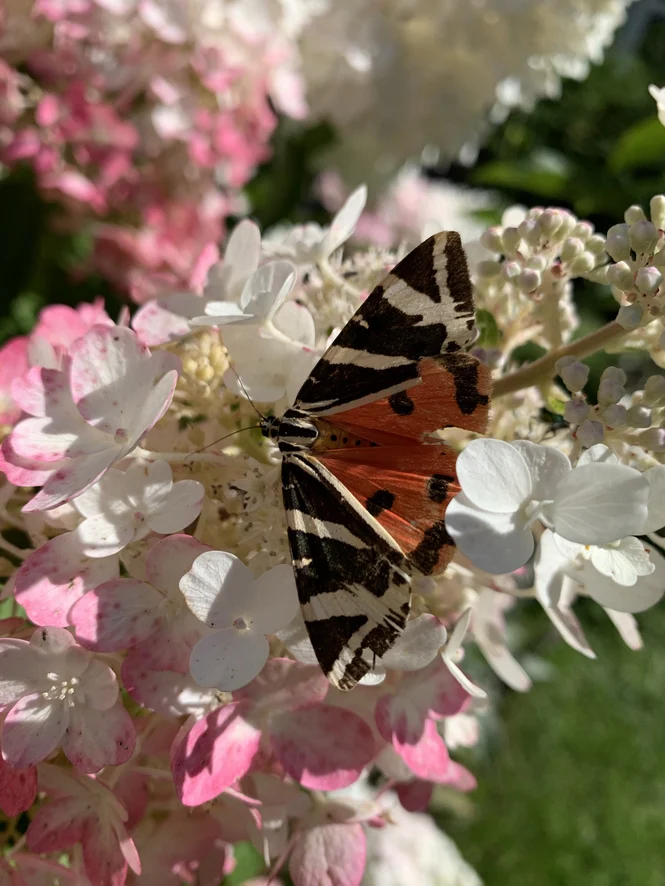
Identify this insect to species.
Euplagia quadripunctaria
